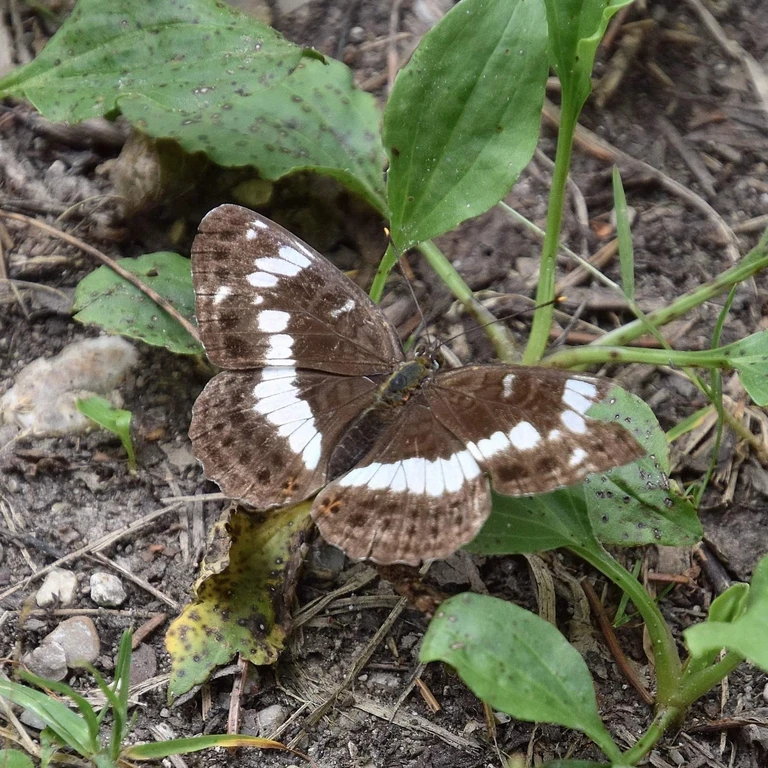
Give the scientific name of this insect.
Limenitis camilla (also Ladoga camilla)
